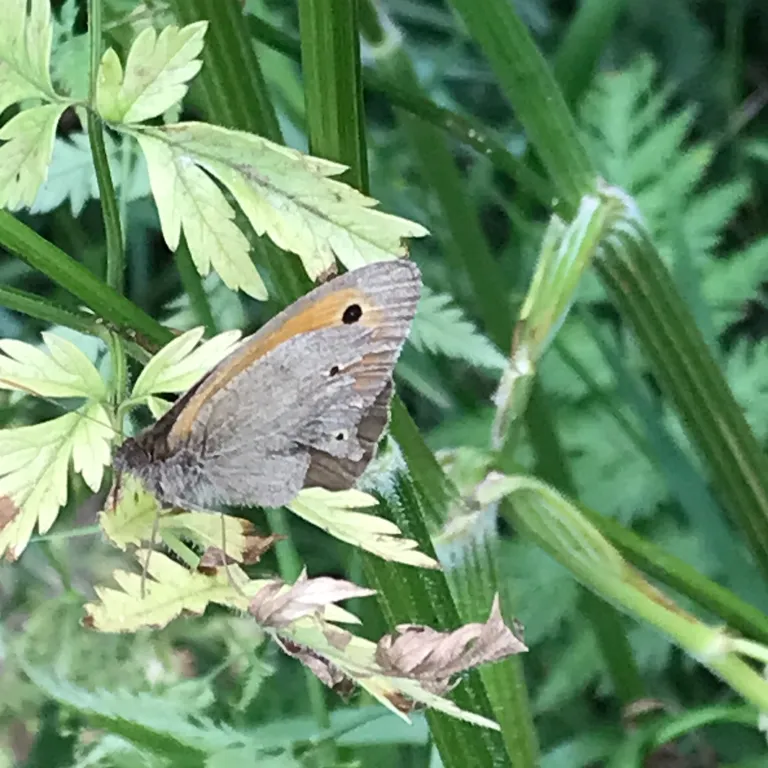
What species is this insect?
Maniola jurtina
